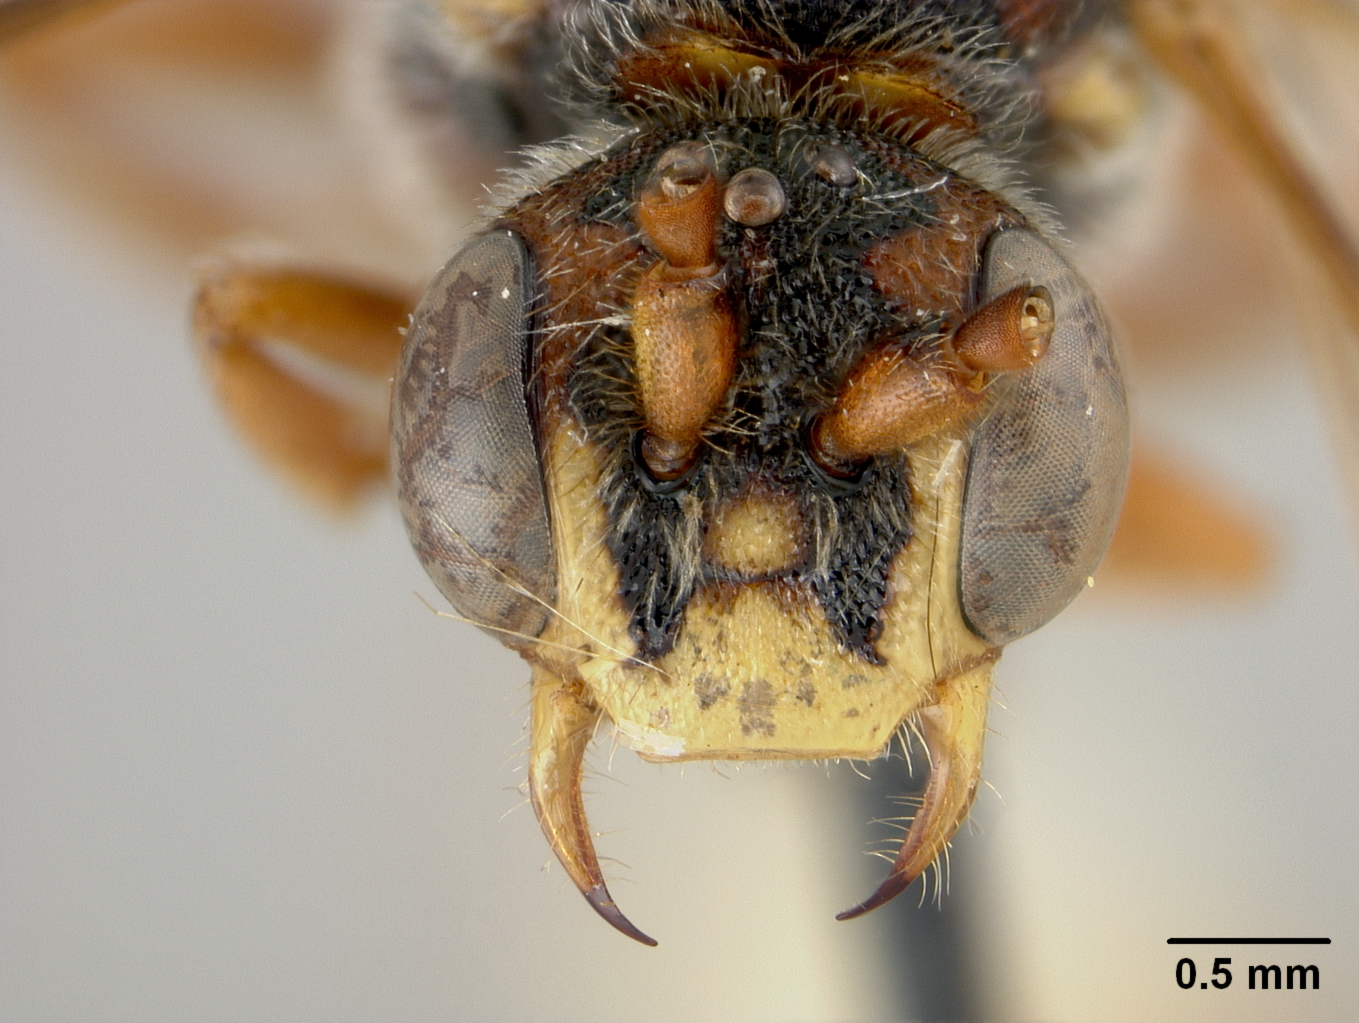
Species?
Nomada azaleae
